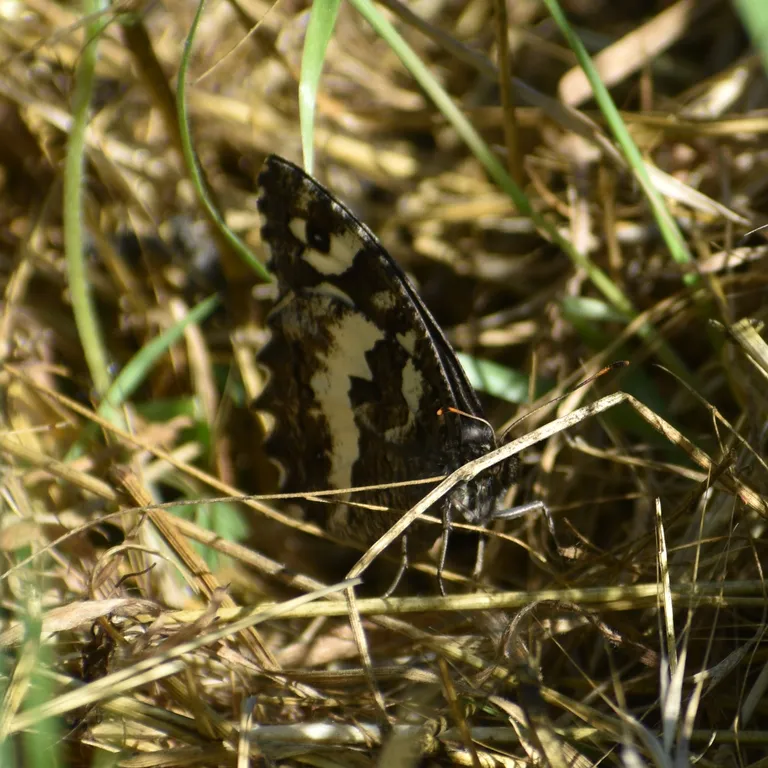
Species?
Brintesia circe
